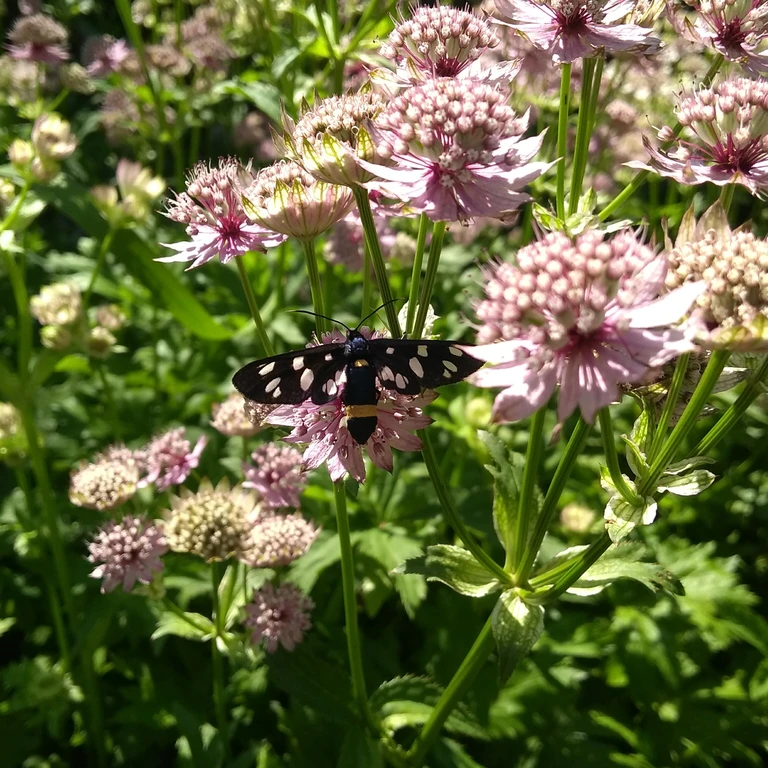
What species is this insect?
Amata phegea
